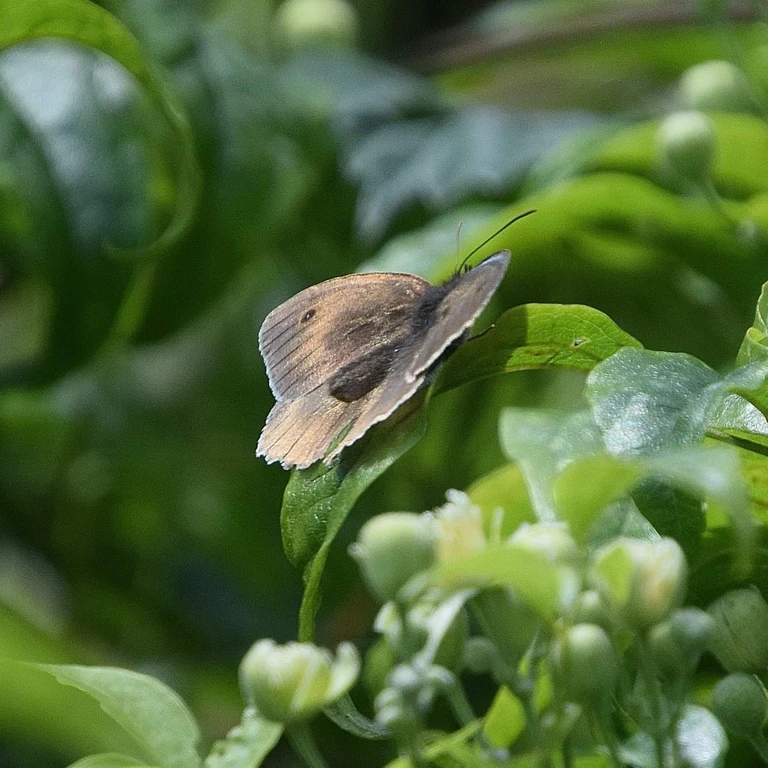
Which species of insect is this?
Maniola jurtina
